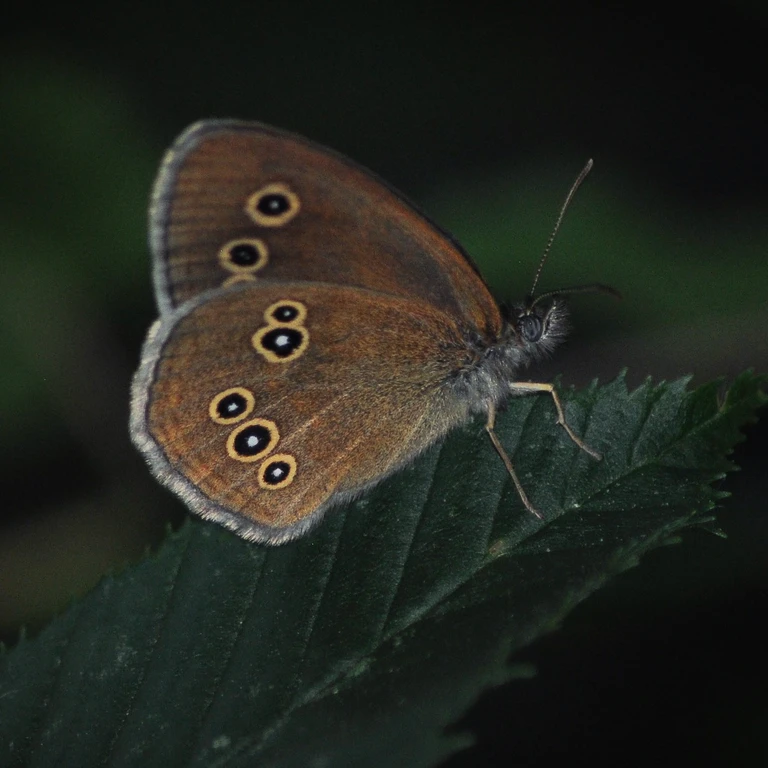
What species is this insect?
Aphantopus hyperantus
